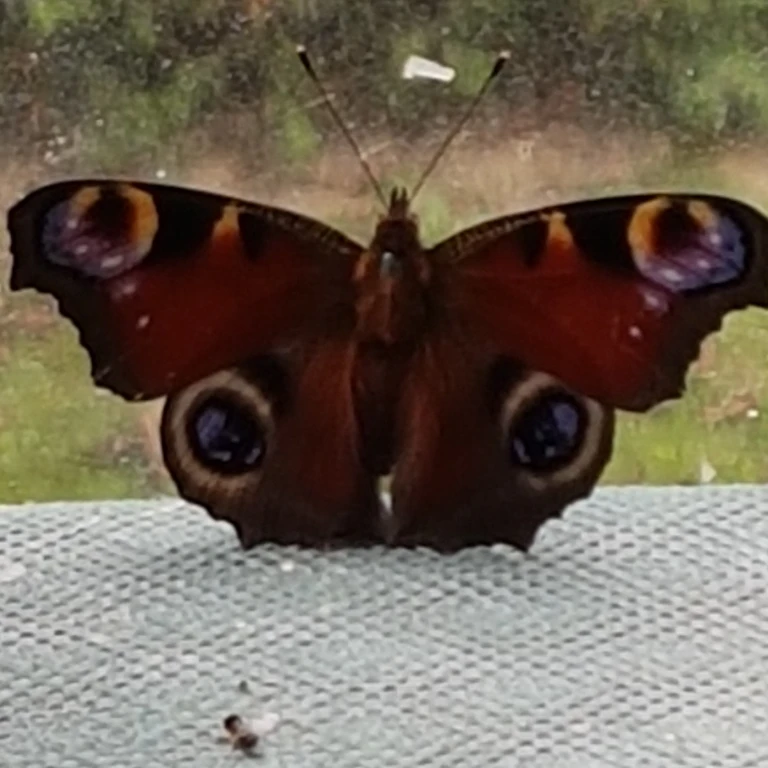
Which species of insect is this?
Aglais io
